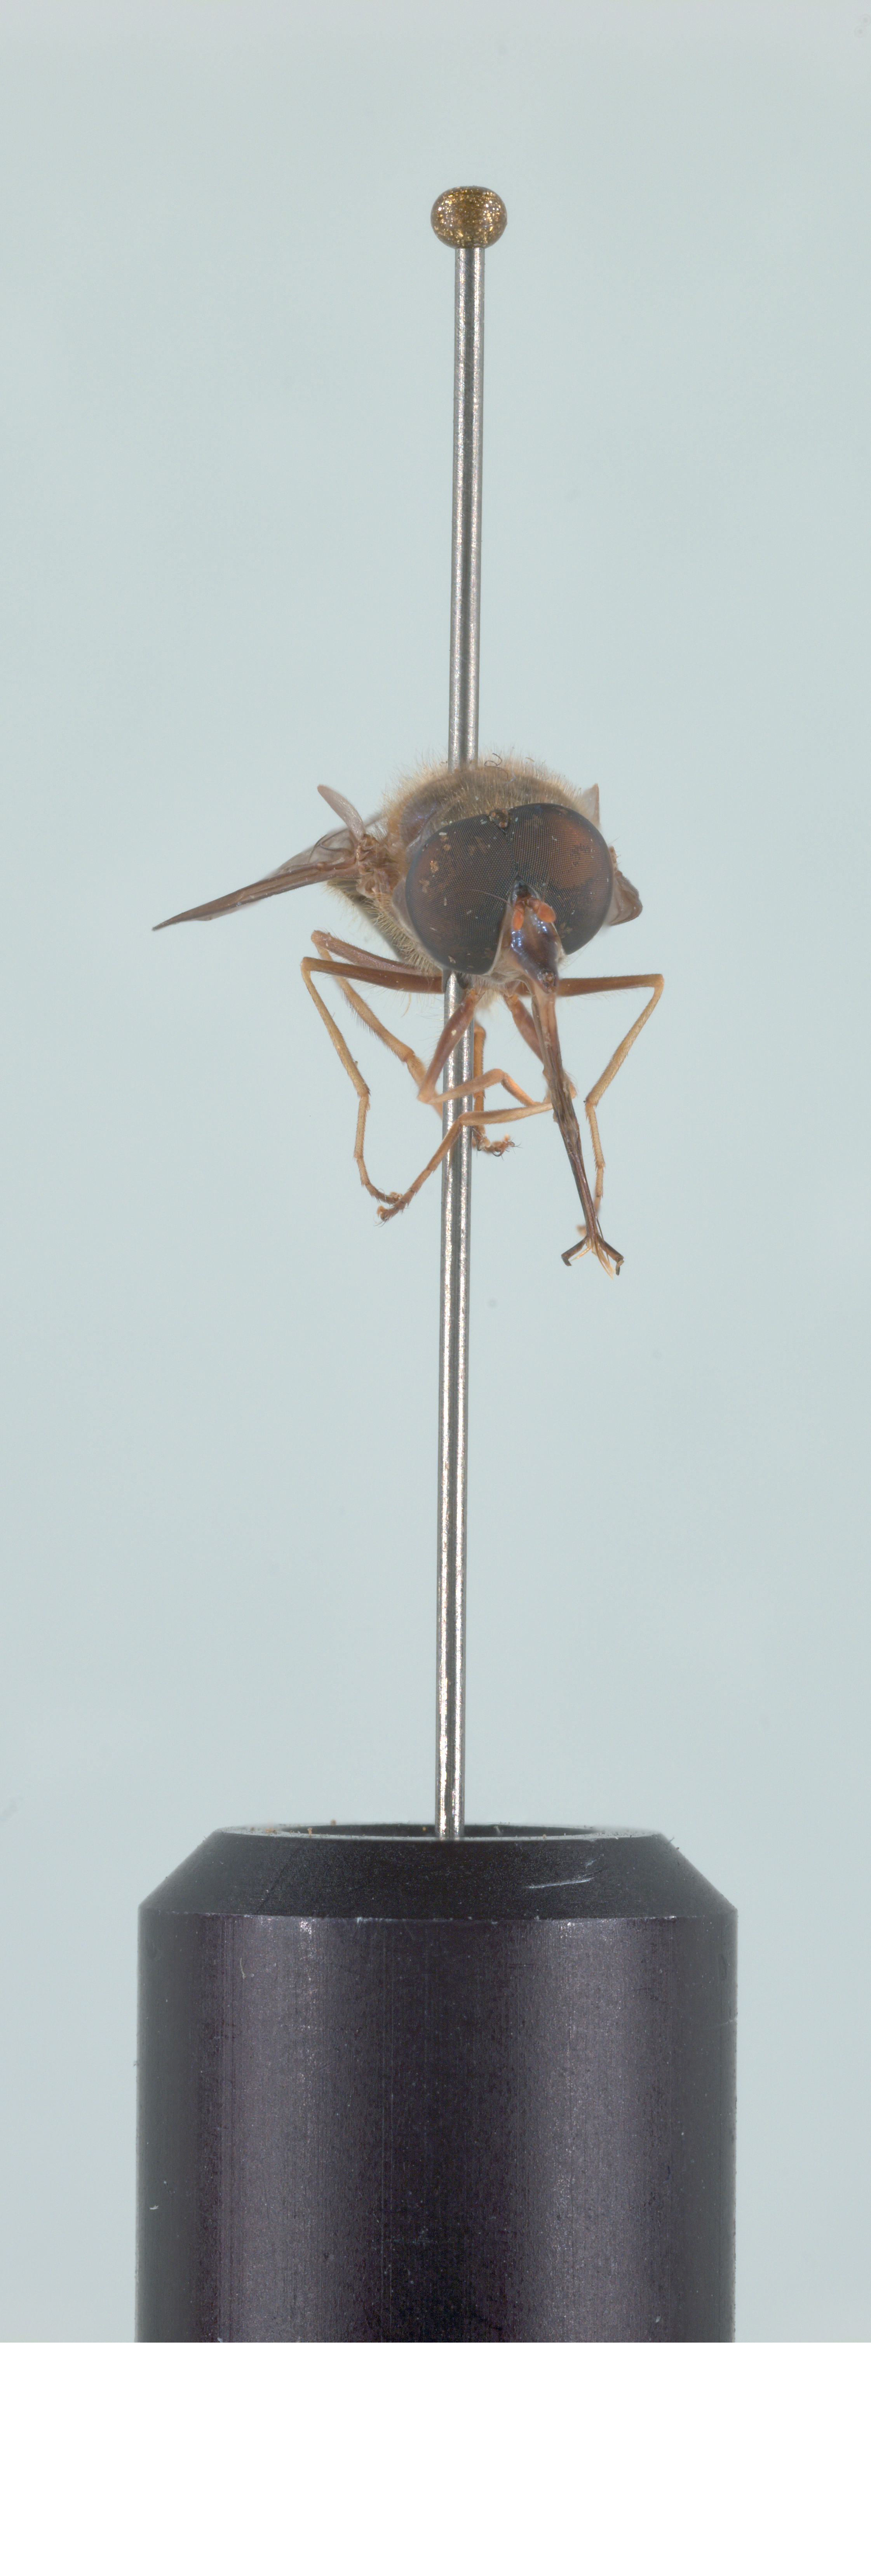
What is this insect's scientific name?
Rhingia fuscipes
